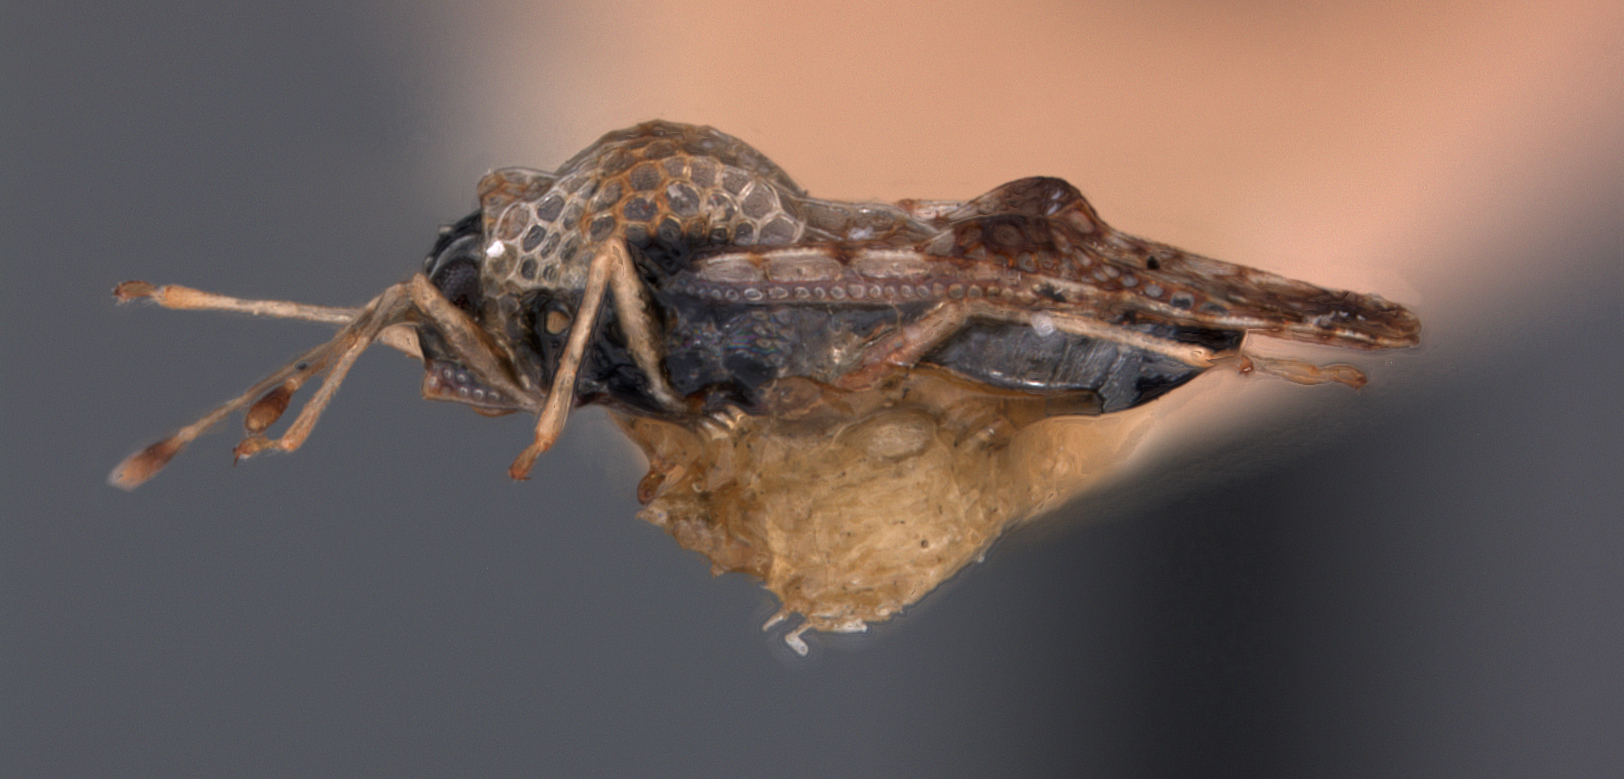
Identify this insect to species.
Monanthia sufflata
